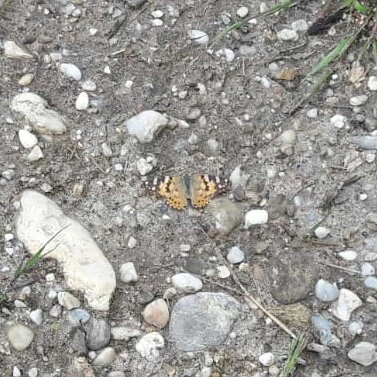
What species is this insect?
Vanessa cardui
